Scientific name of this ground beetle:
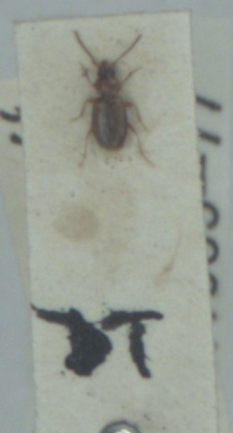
Tachys micros
